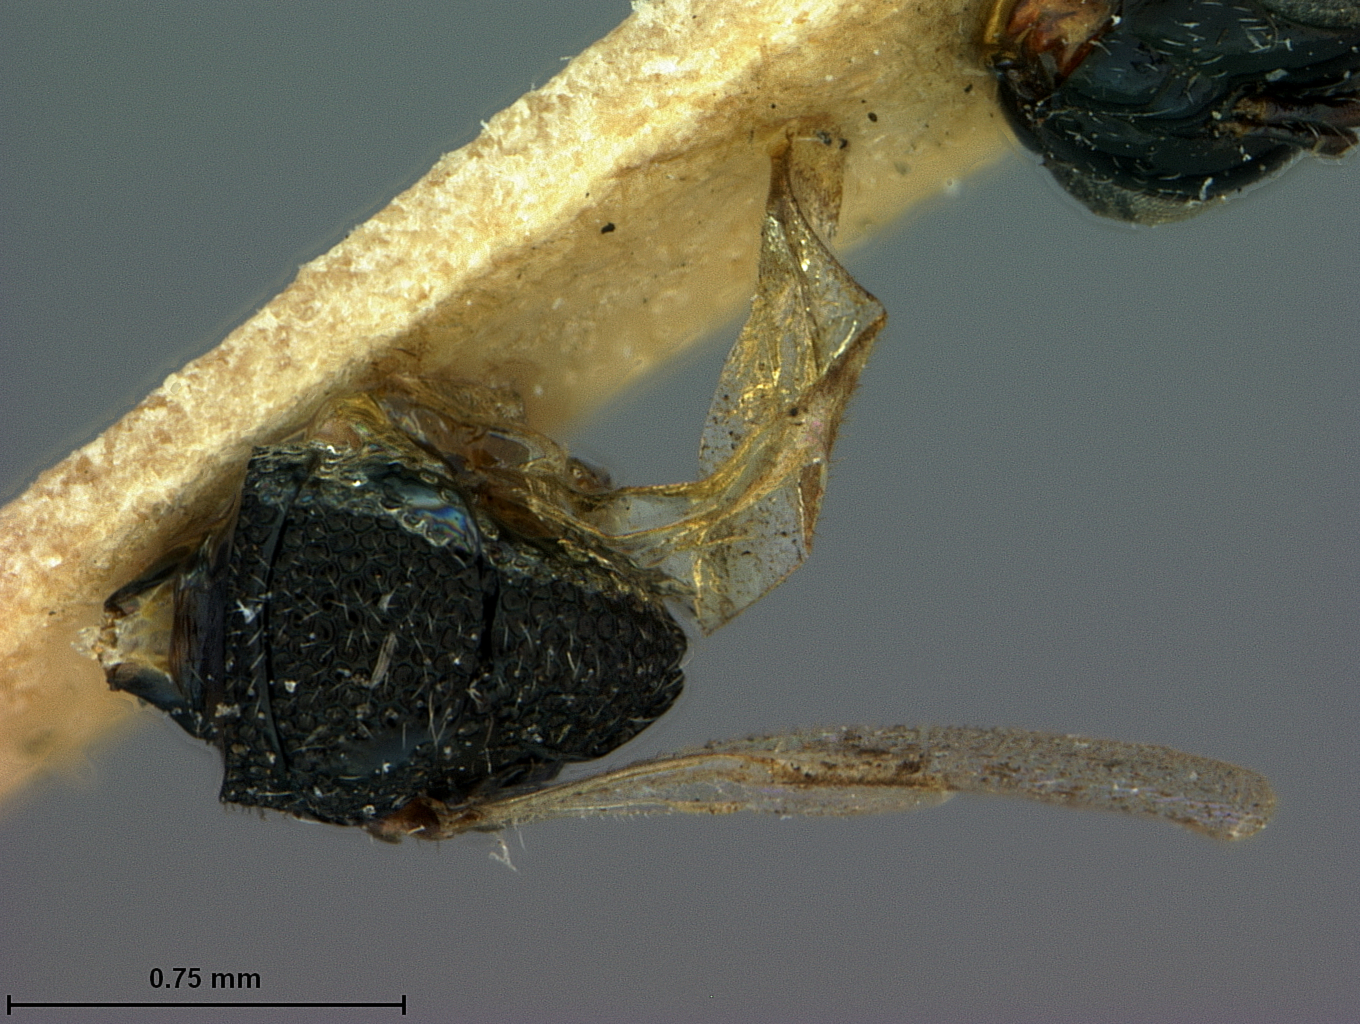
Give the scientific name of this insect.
Perilampis fulvicornis
